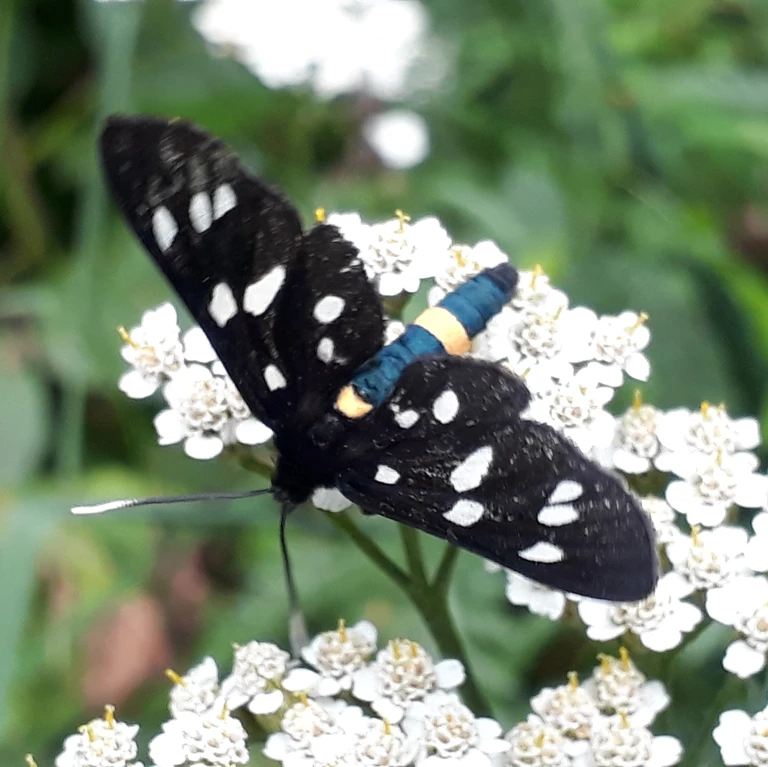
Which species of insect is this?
Amata phegea
